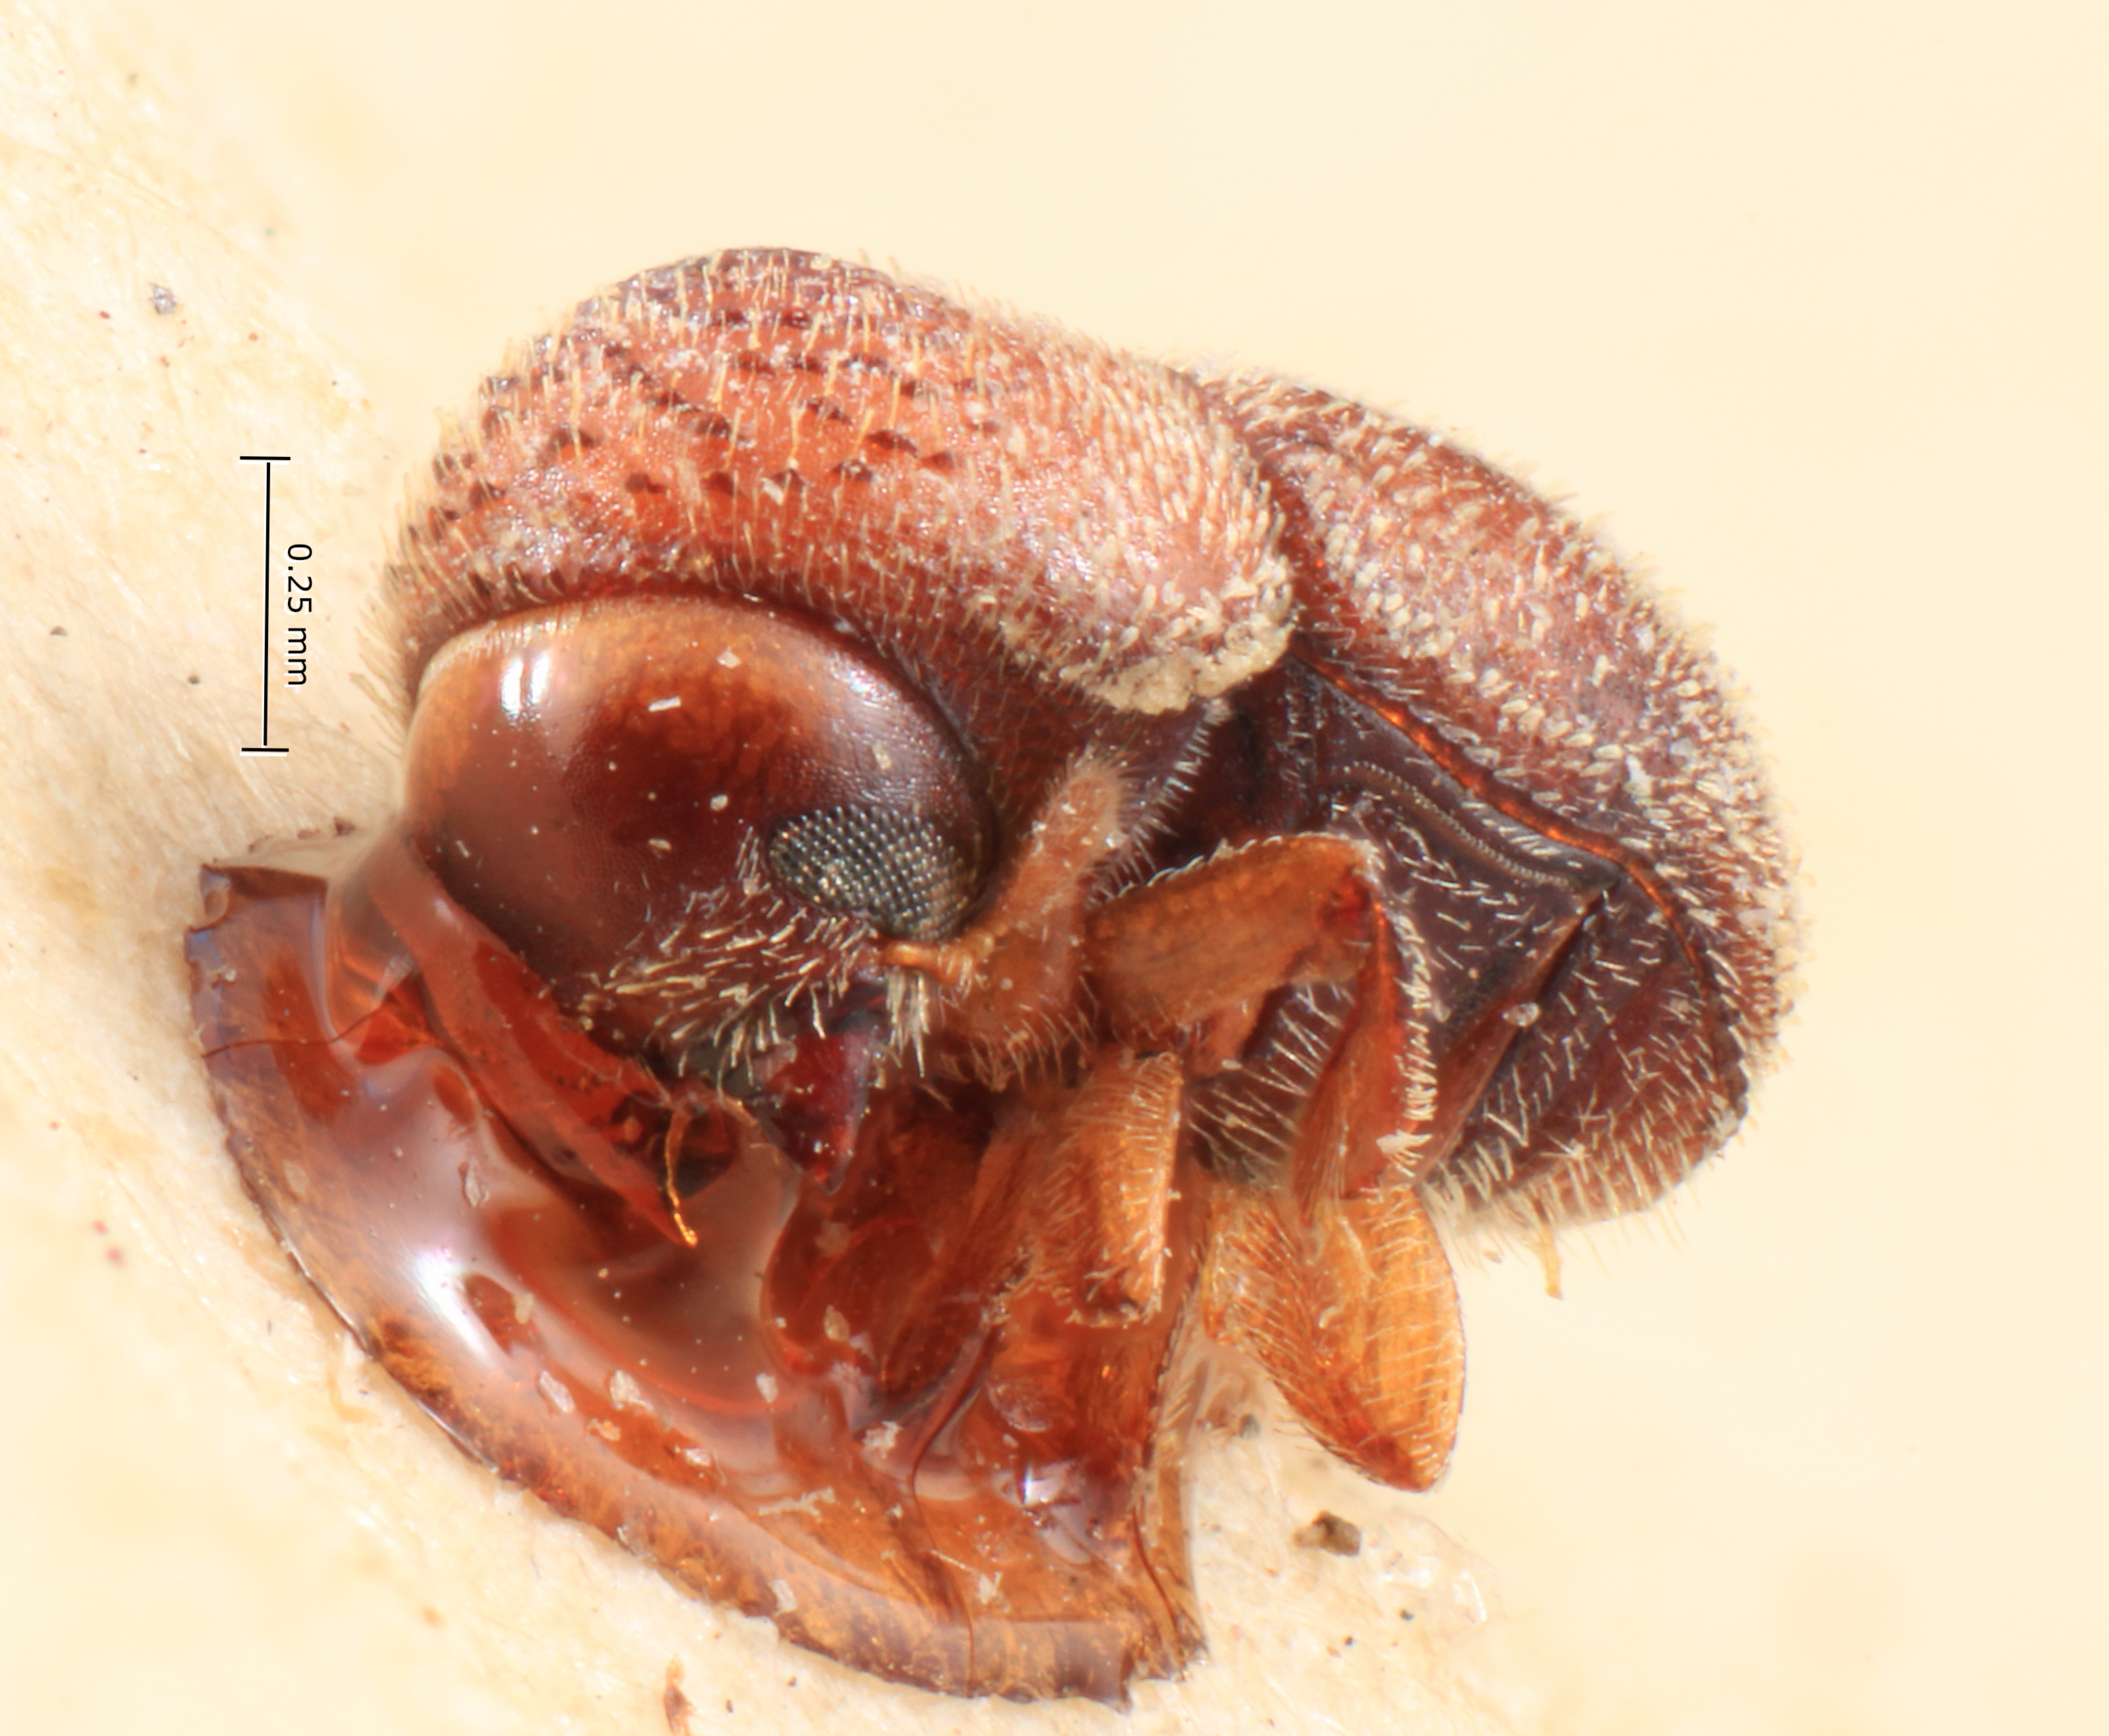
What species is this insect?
Cryphalomorphus bangensis
